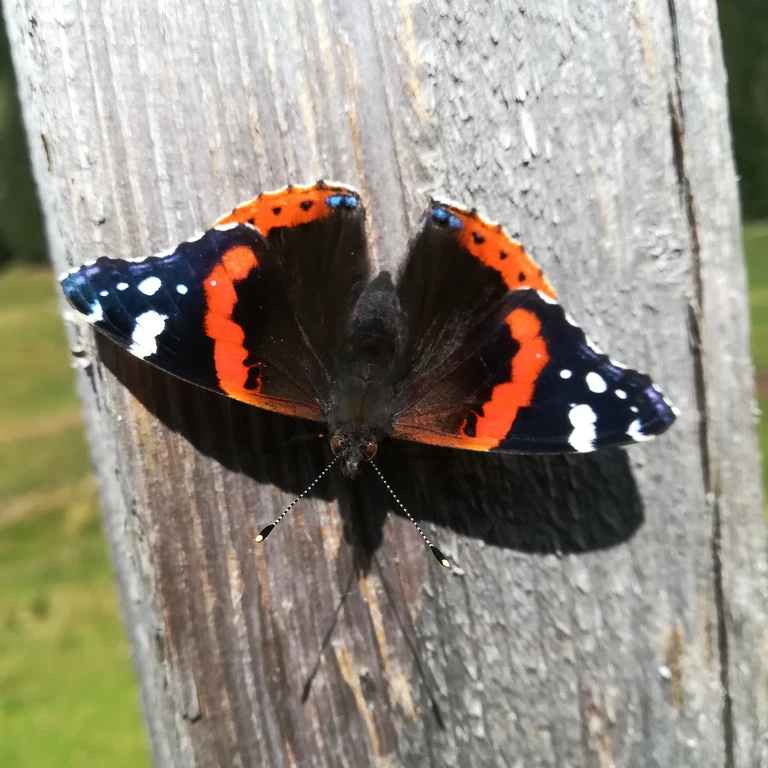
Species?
Vanessa atalanta
